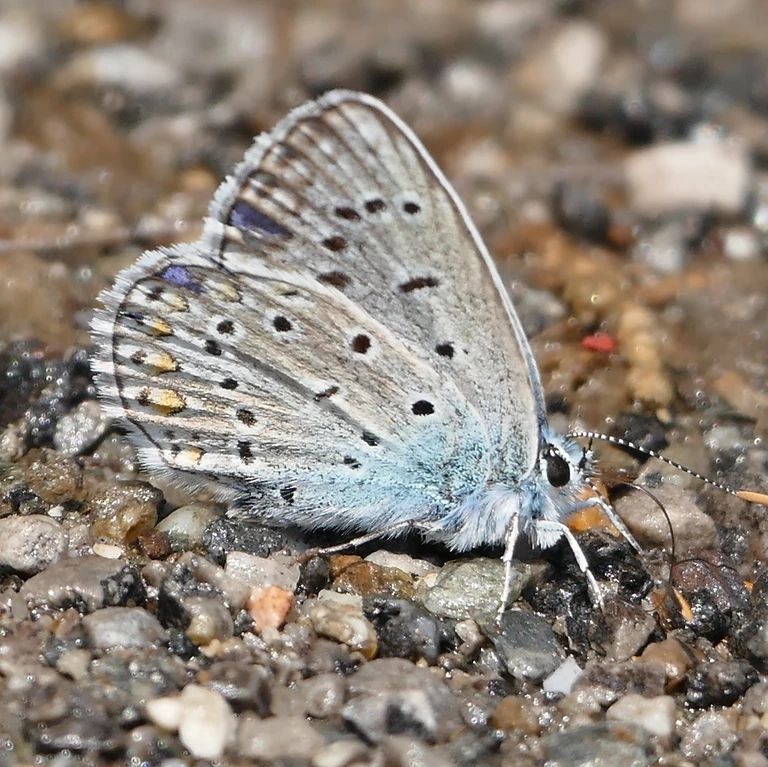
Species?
Polyommatus icarus
